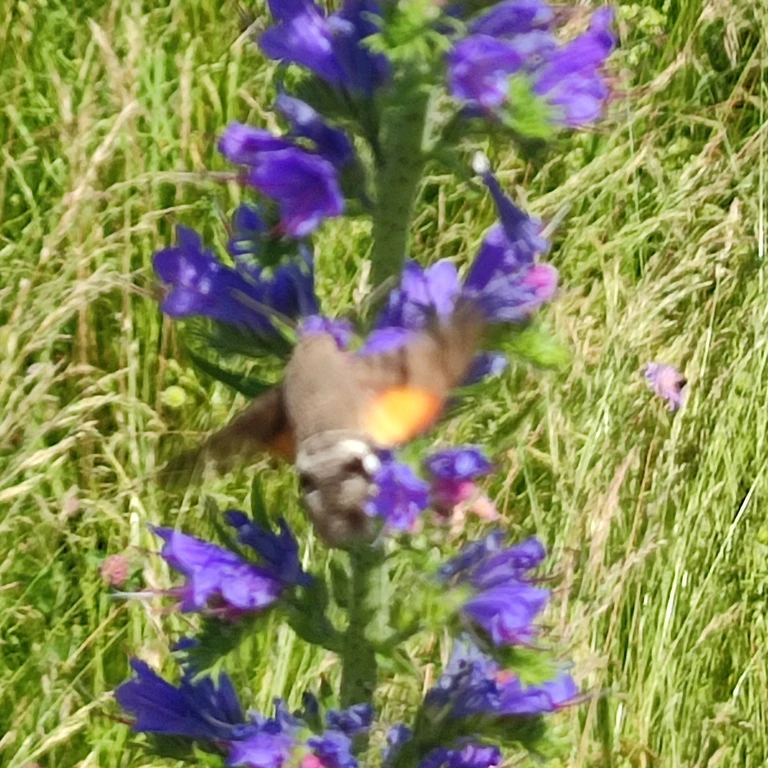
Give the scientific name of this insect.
Macroglossum stellatarum
